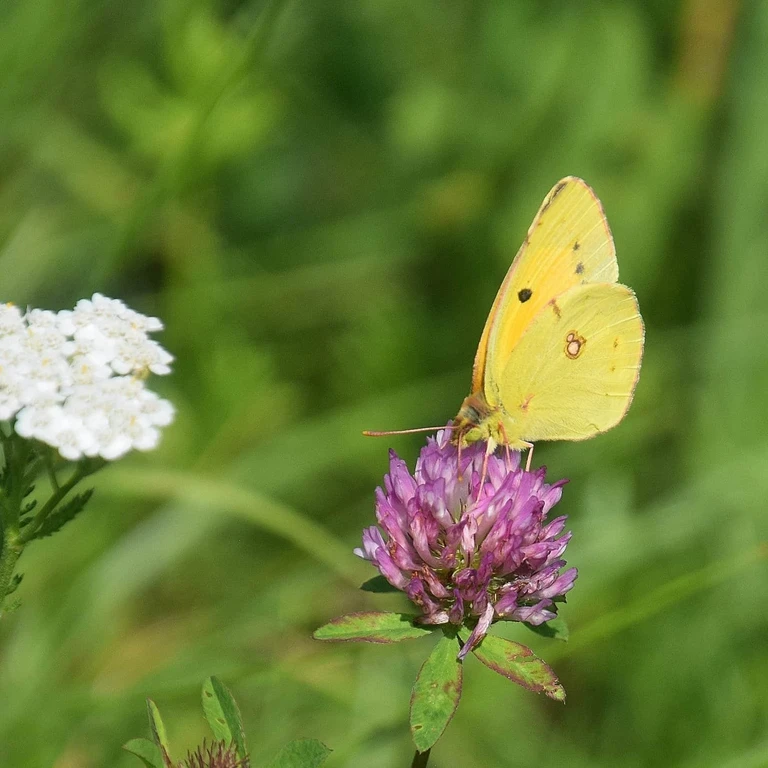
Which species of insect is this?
Colias croceus
